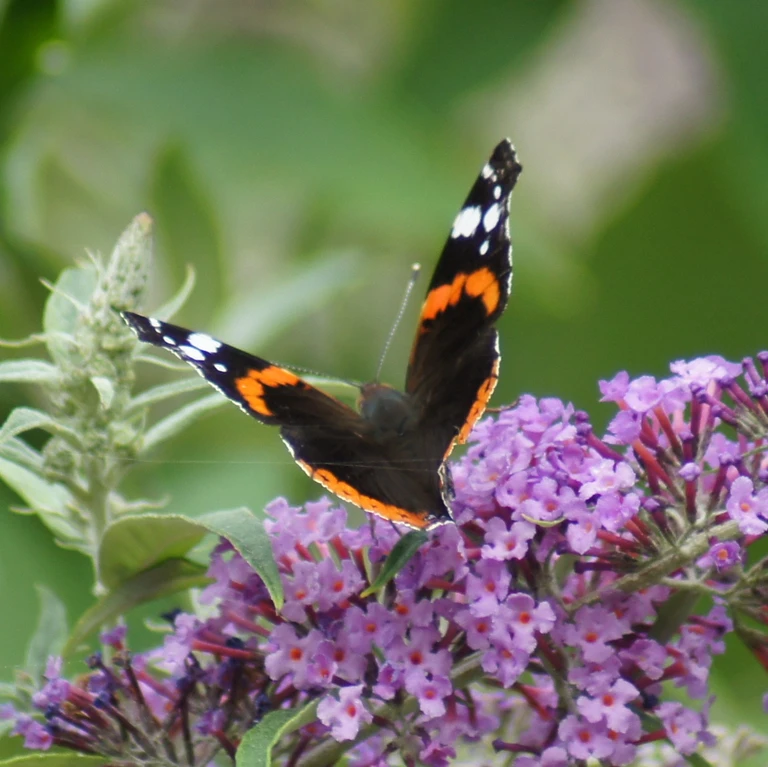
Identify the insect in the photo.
Vanessa atalanta
